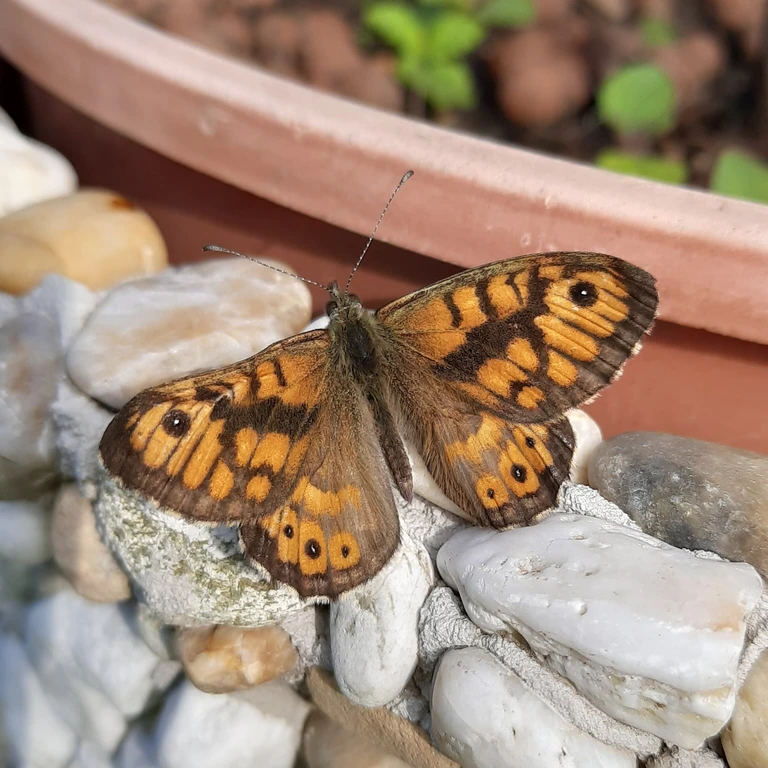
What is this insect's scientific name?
Lasiommata megera (also Pararge megera)
